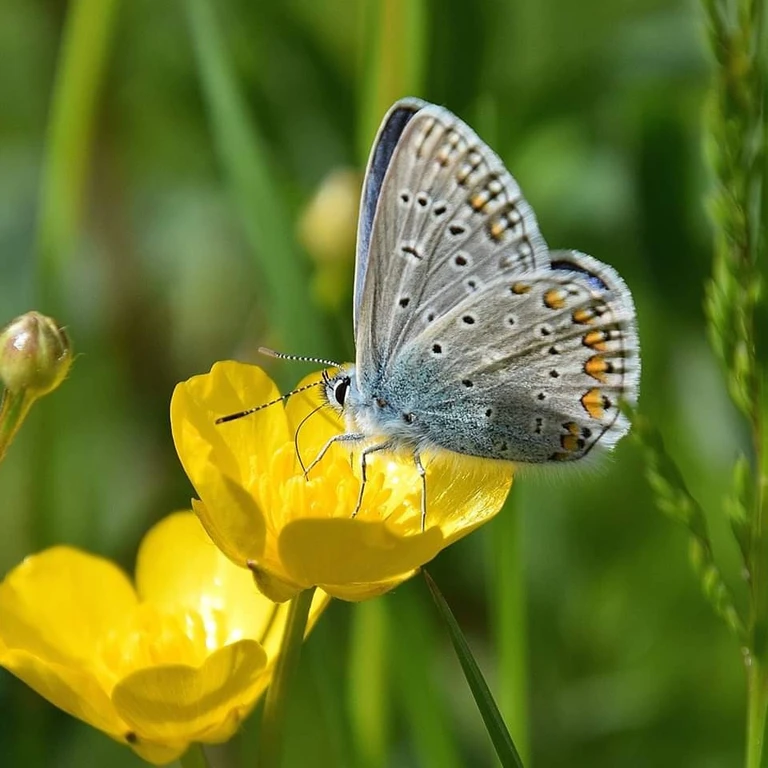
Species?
Polyommatus icarus
